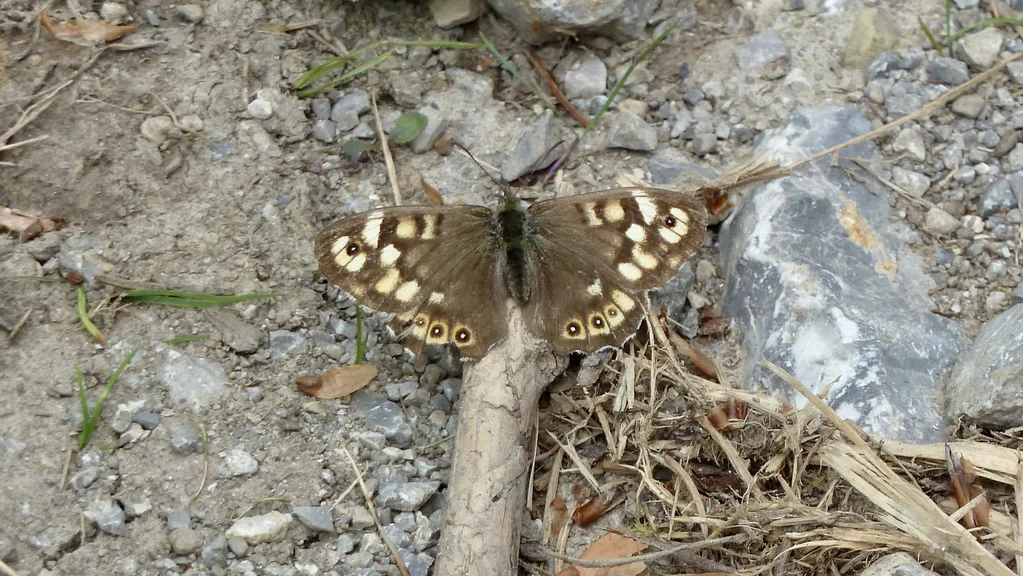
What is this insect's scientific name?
Pararge aegeria
